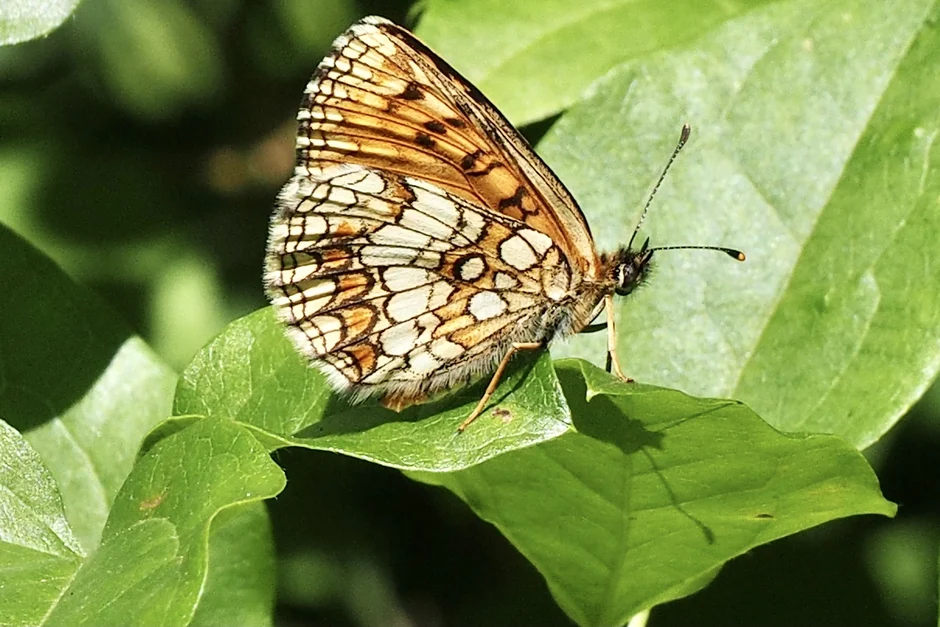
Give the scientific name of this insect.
Melitaea athalia
